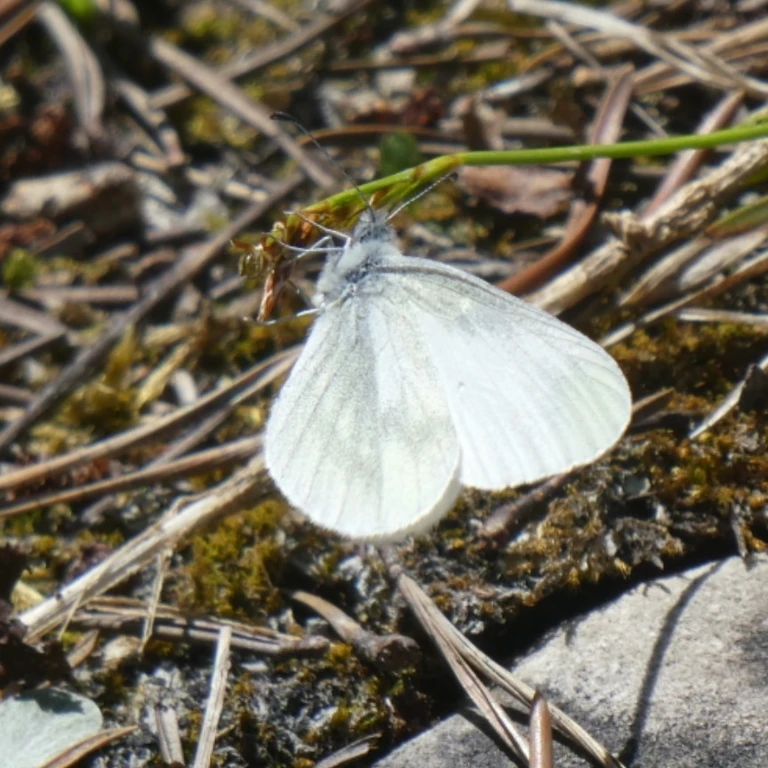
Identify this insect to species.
Leptidea sinapis/juvernica
